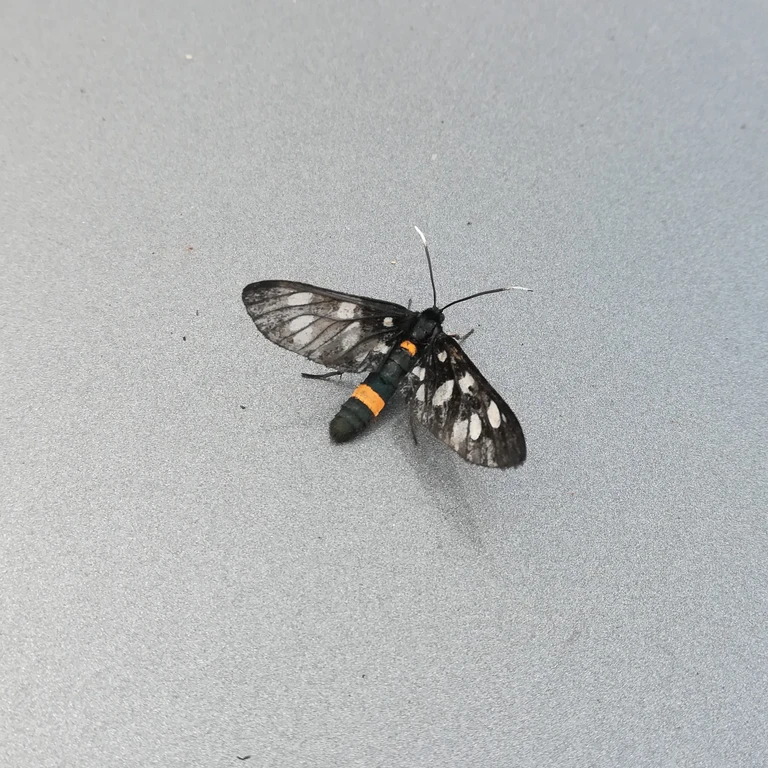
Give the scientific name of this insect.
Amata phegea
